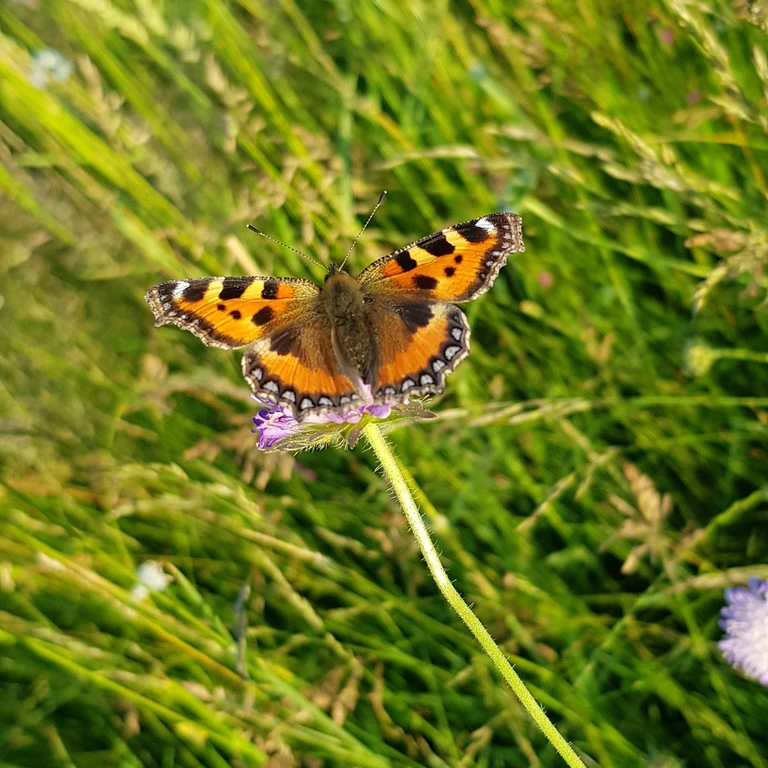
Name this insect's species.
Aglais urticae
